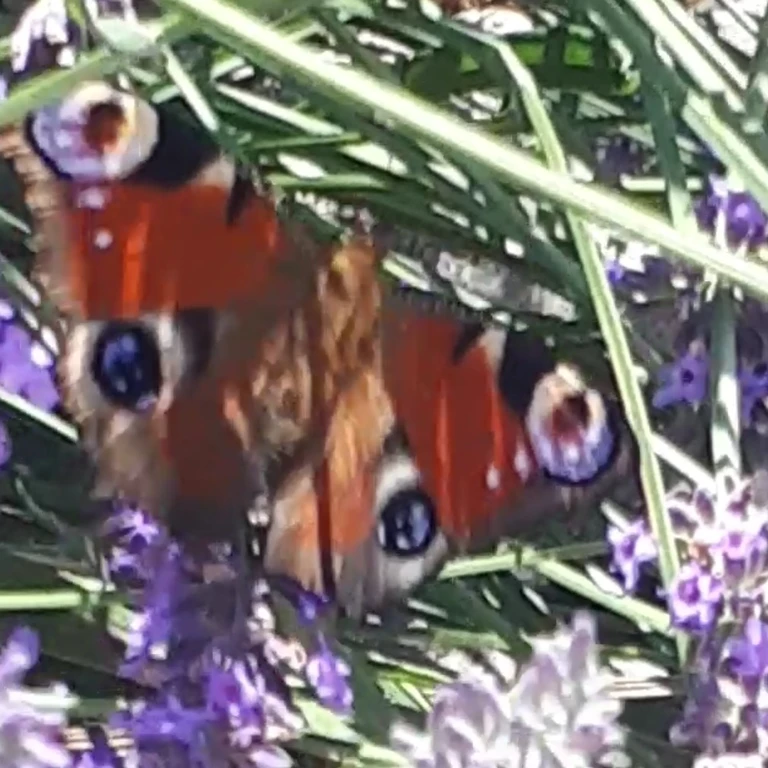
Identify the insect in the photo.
Aglais io
